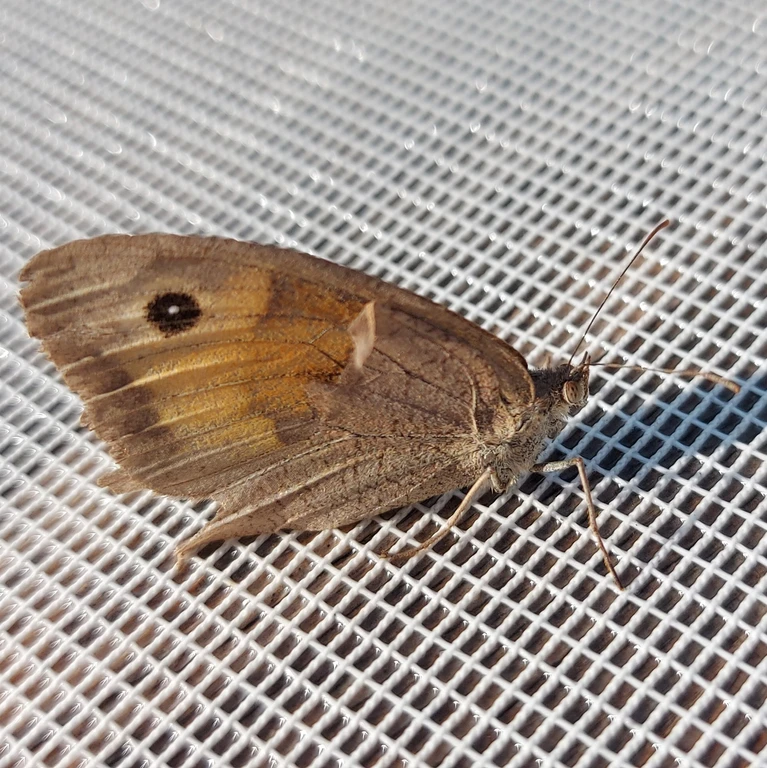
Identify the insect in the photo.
Maniola jurtina
